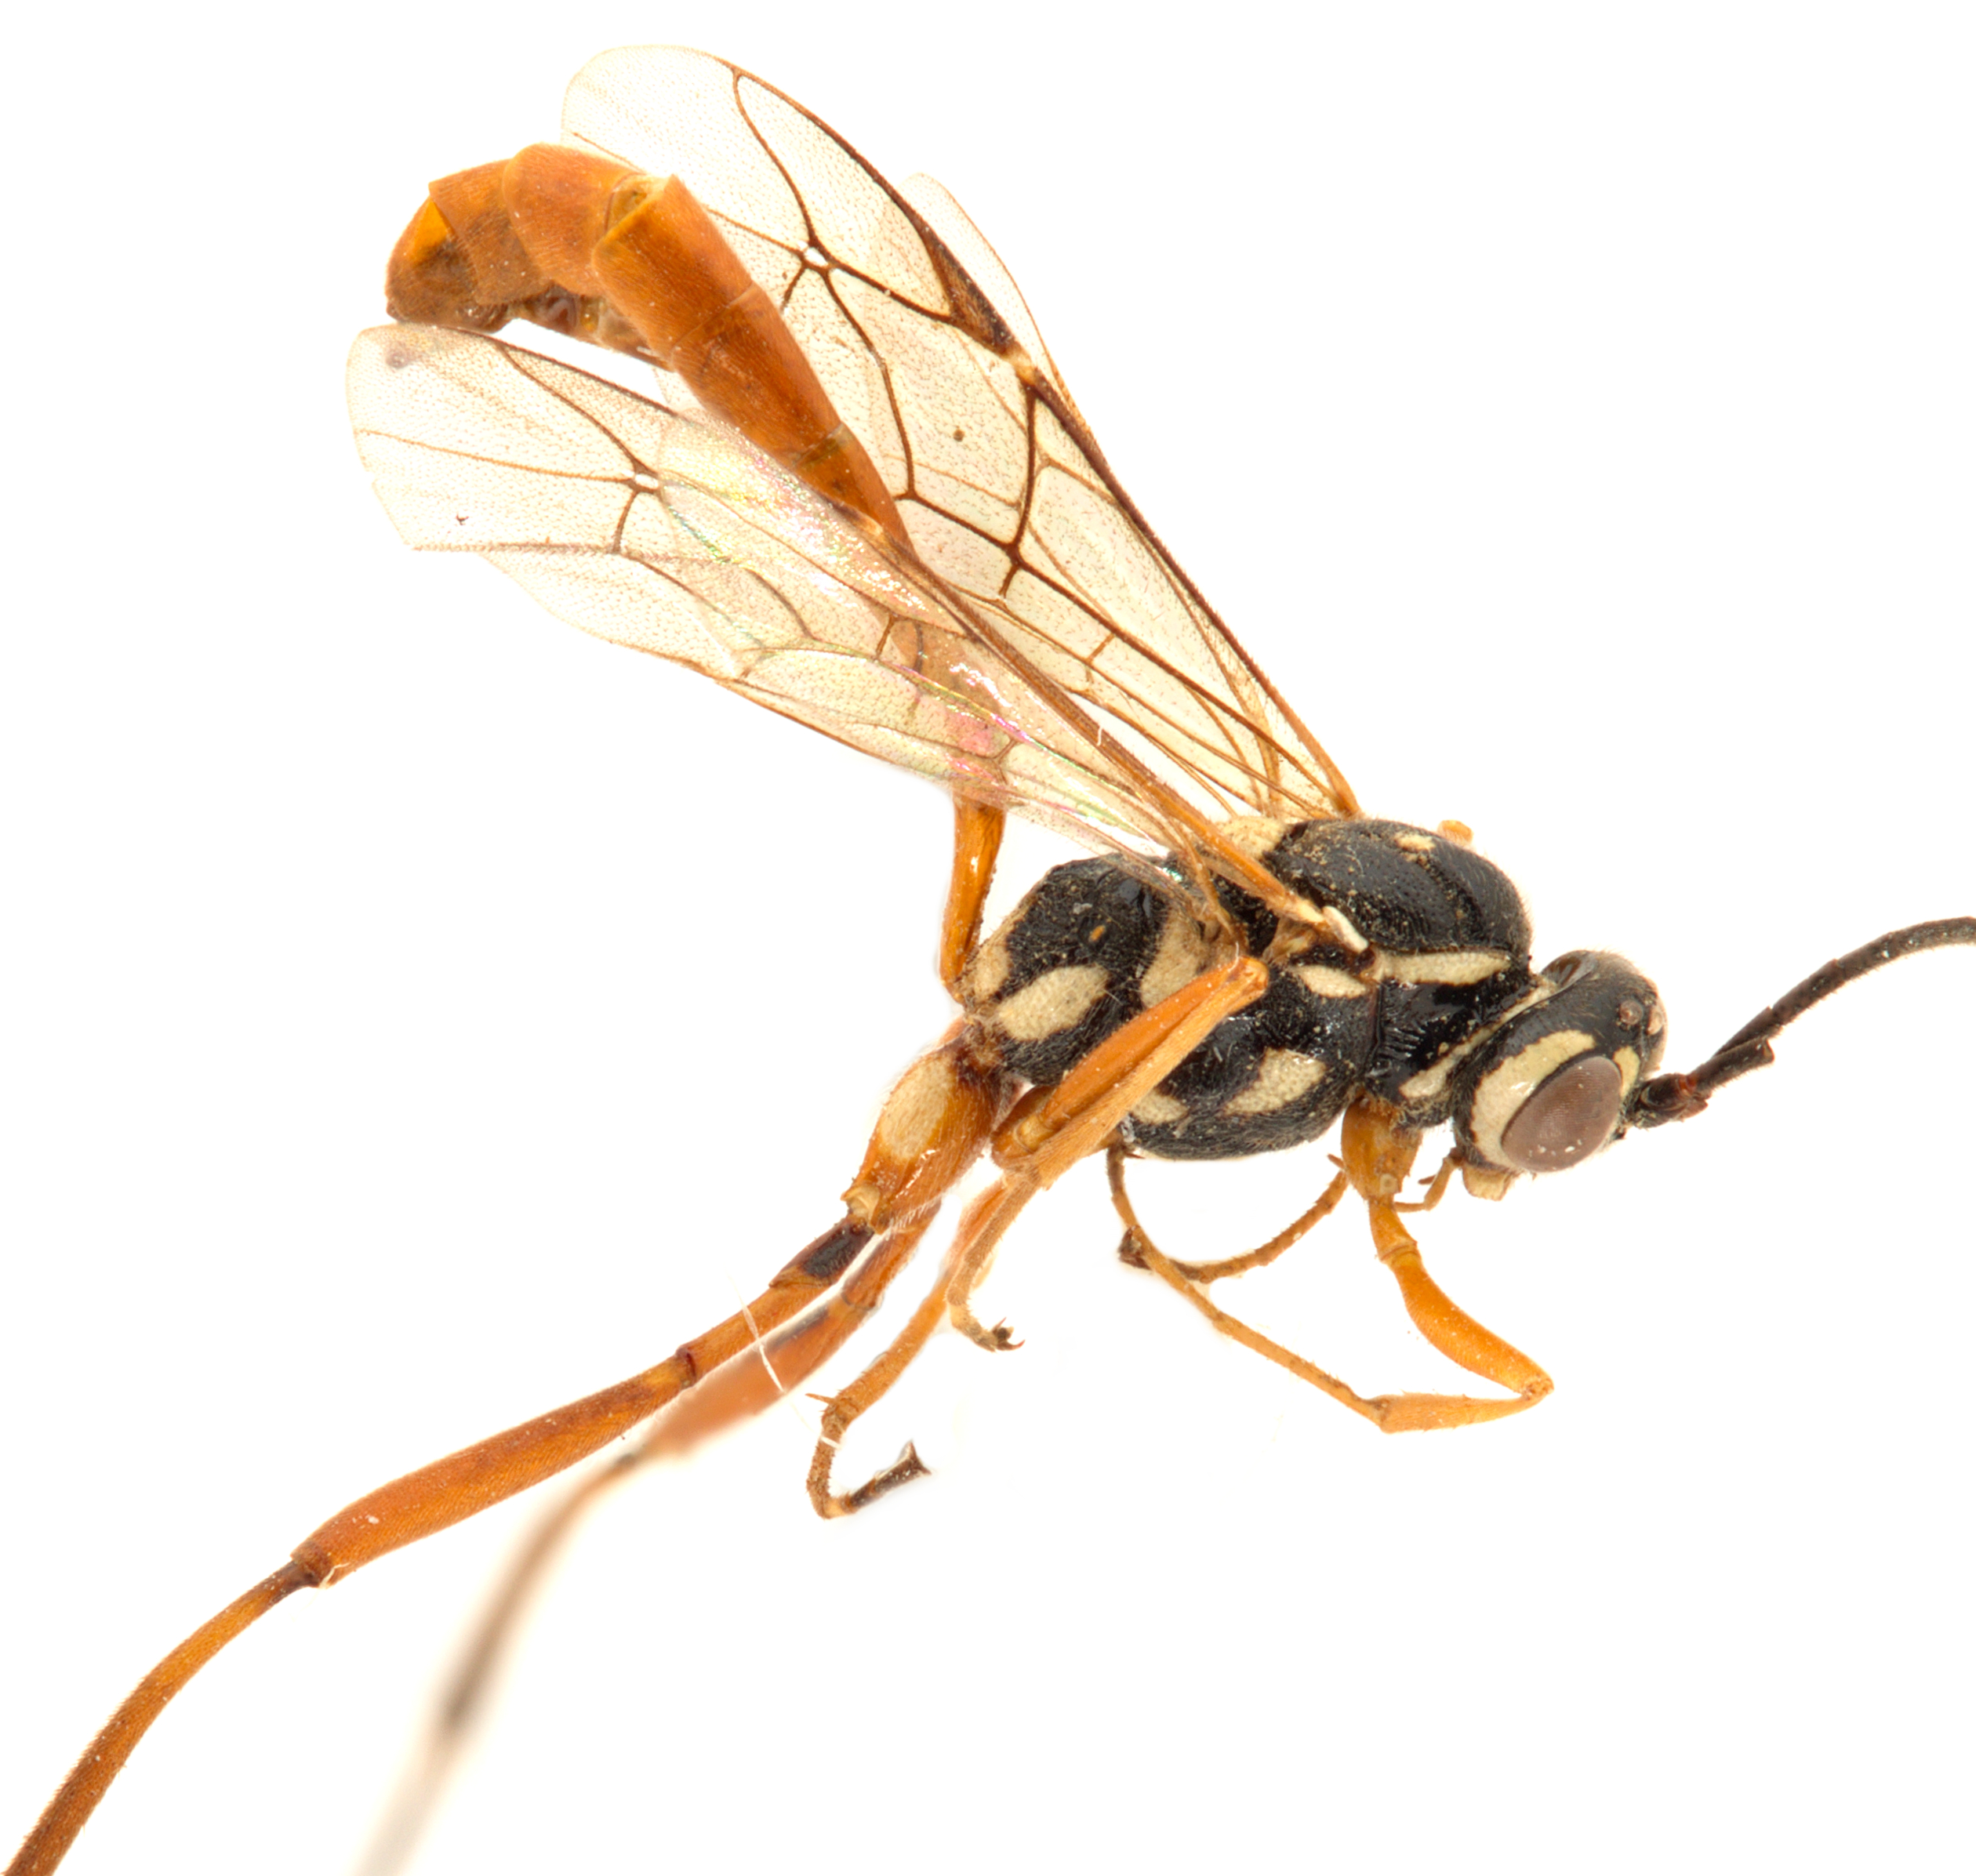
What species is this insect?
Mesostenus longicaudis
